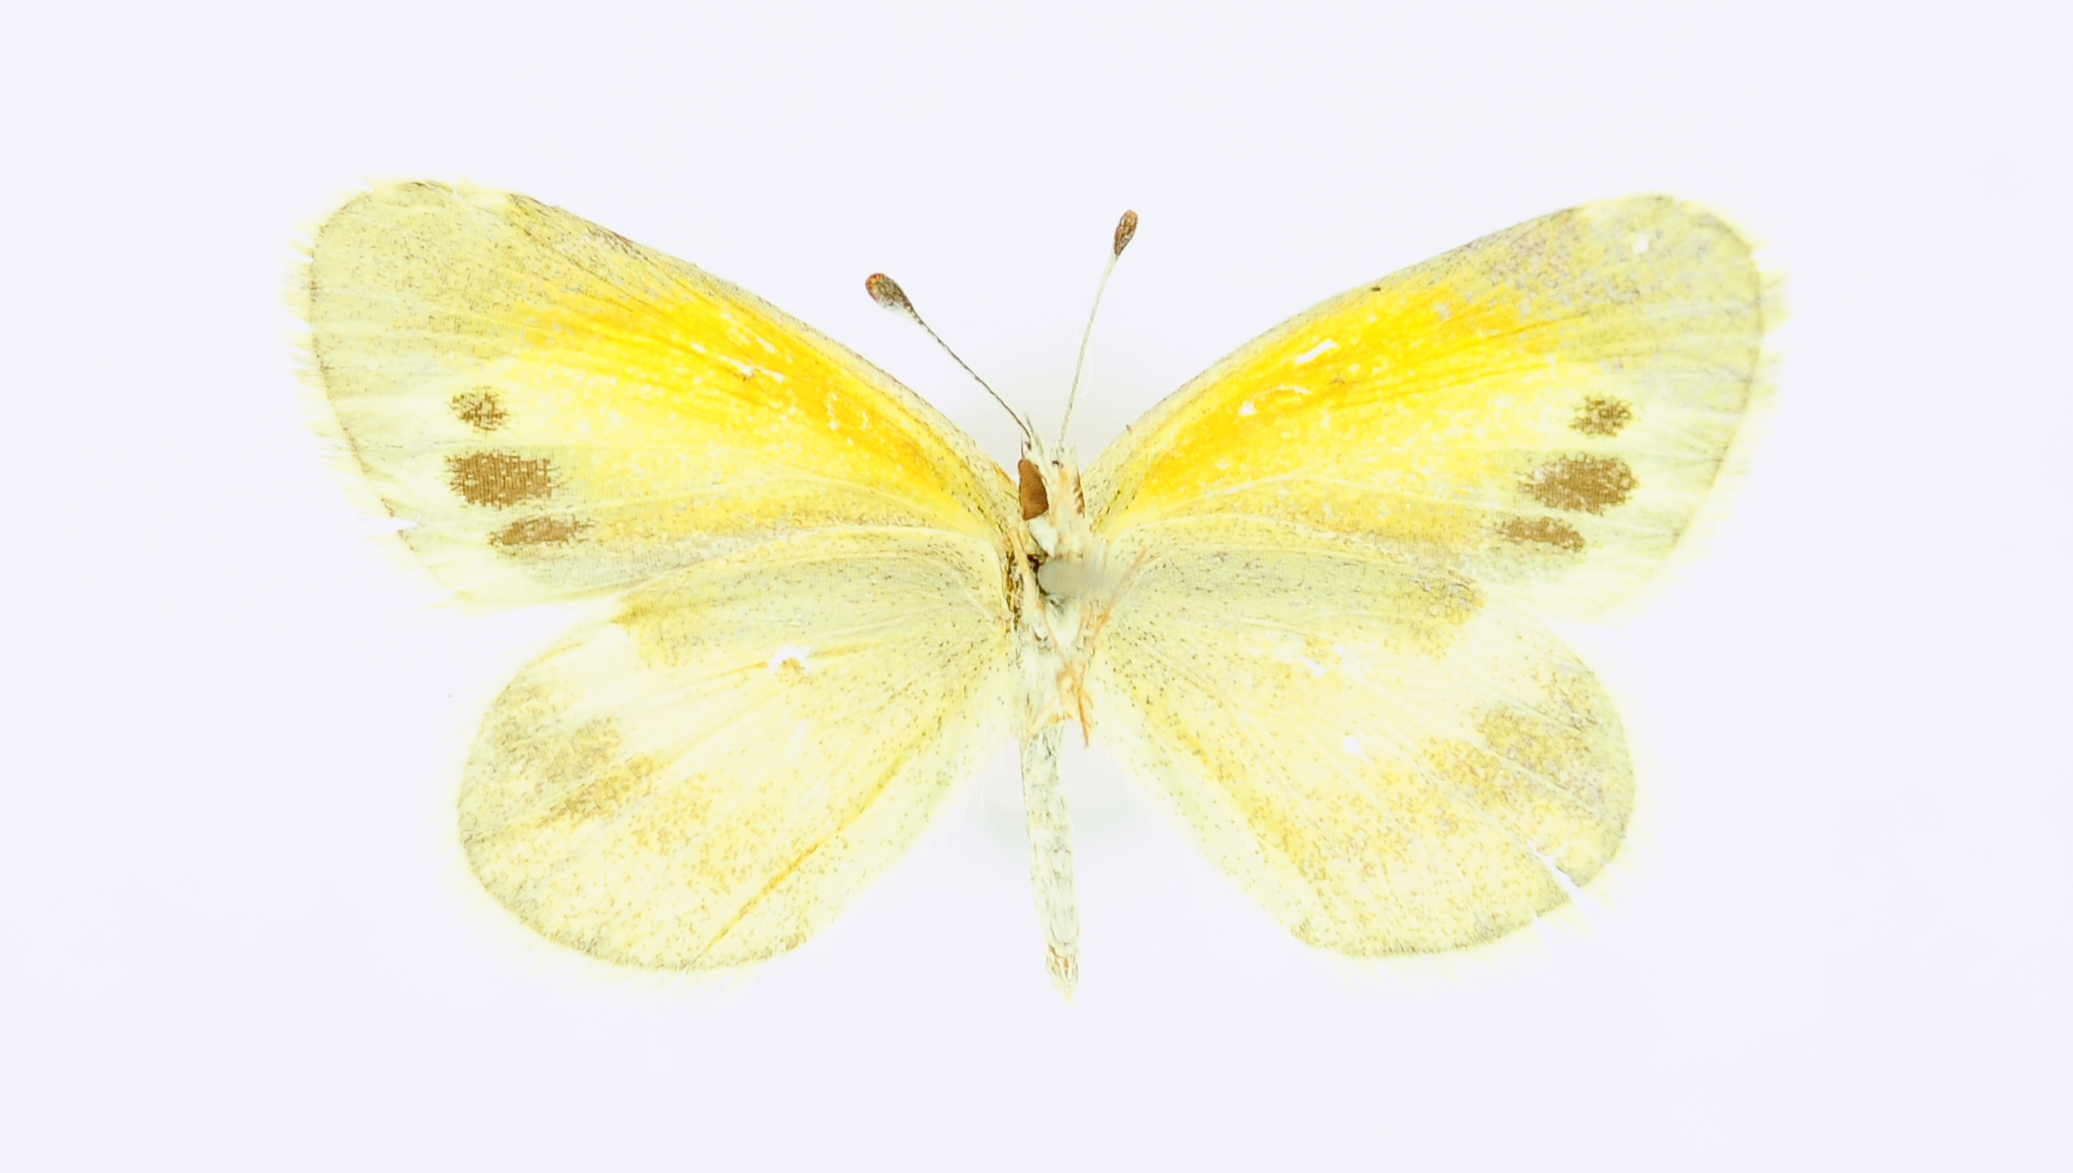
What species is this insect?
Nathalis iole
